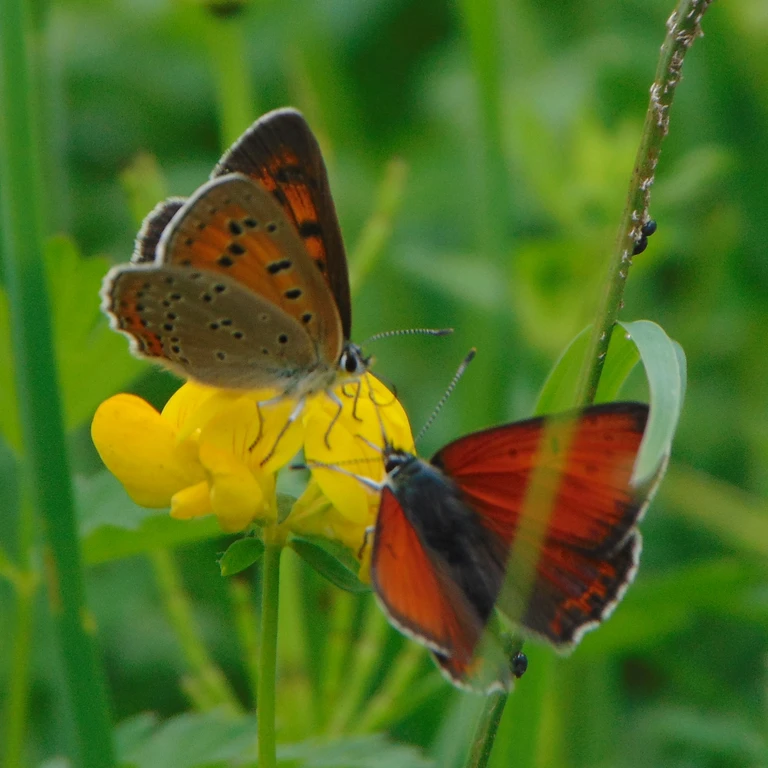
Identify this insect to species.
Lycaena hippothoe (also Palaeochrysophanus hippothoe)
